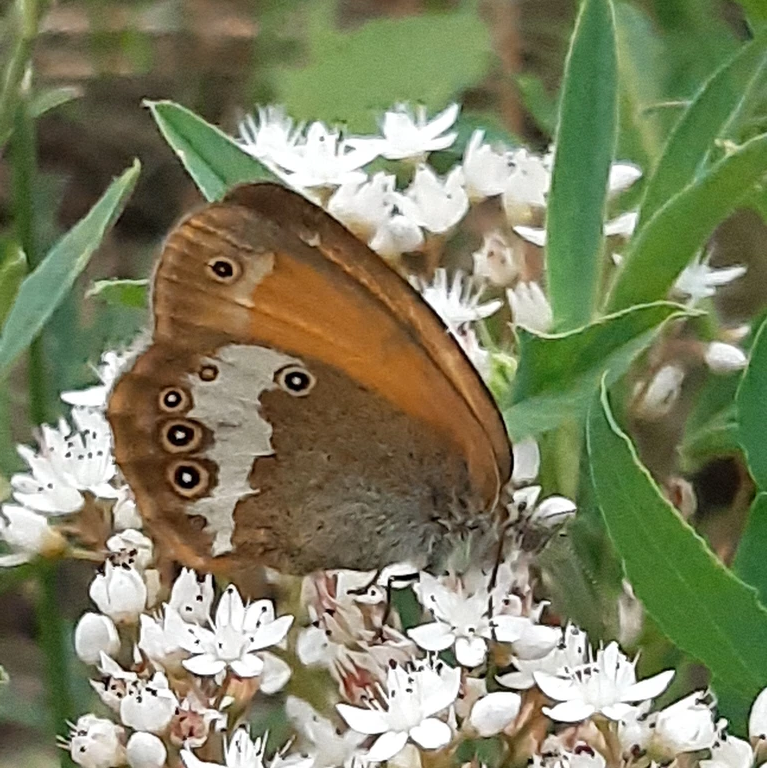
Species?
Coenonympha arcania
